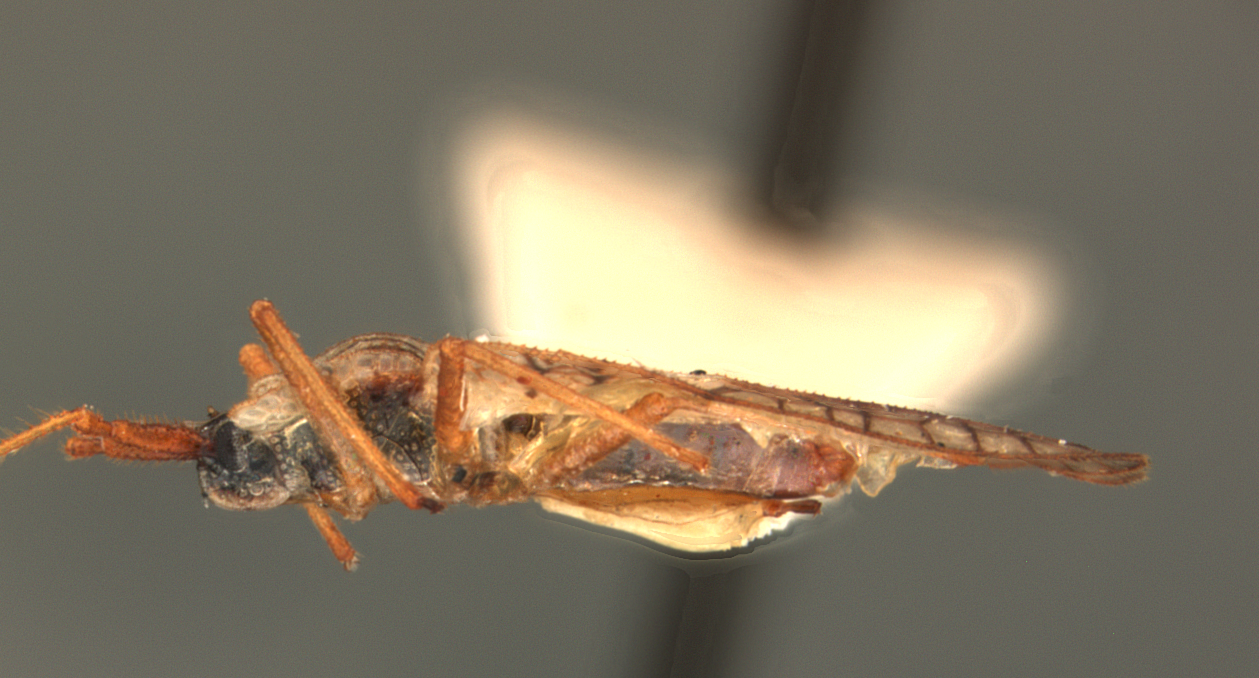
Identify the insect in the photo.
Pleseobyrsa peruana
